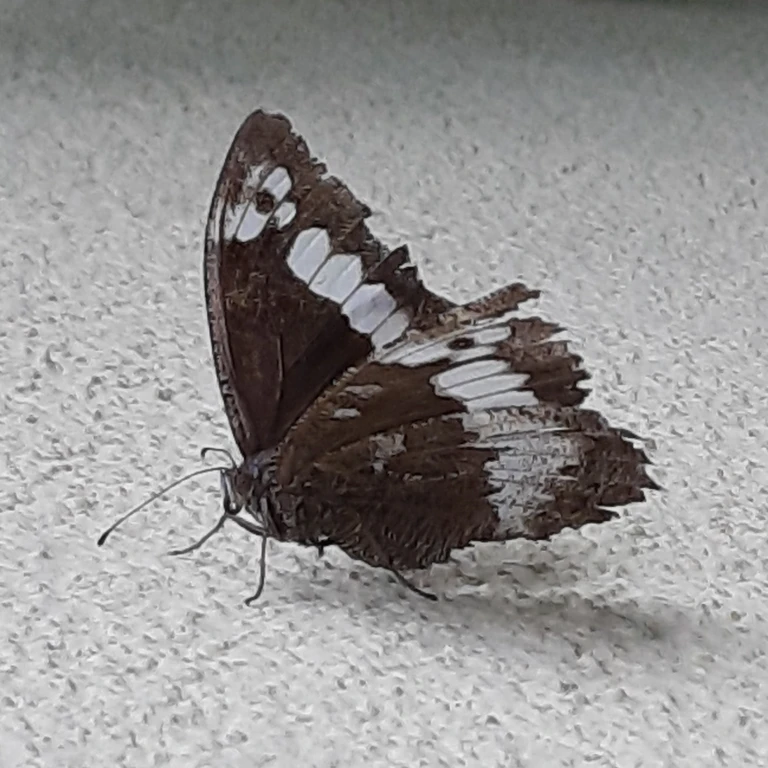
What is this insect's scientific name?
Brintesia circe
